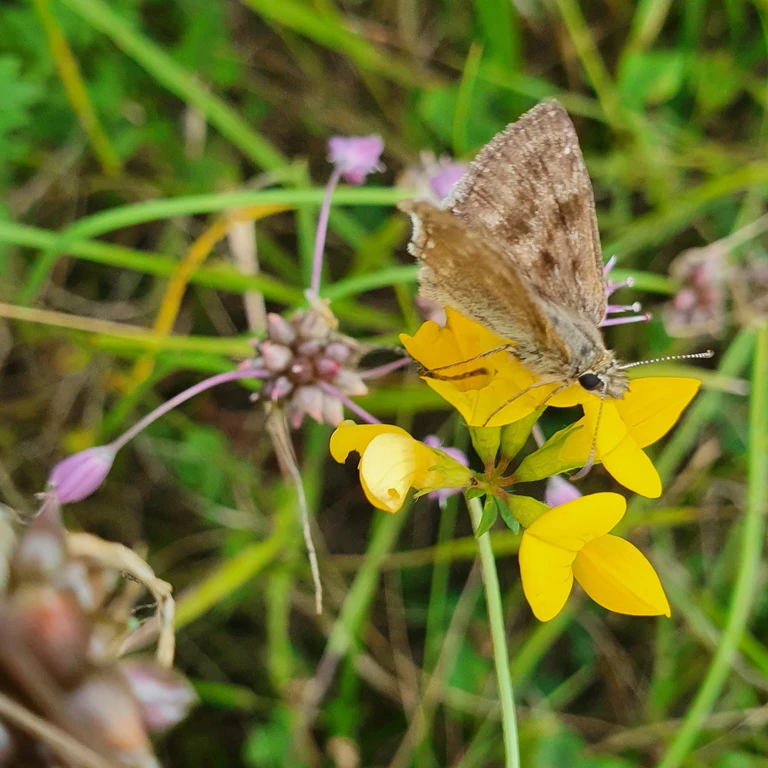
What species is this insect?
Erynnis tages
